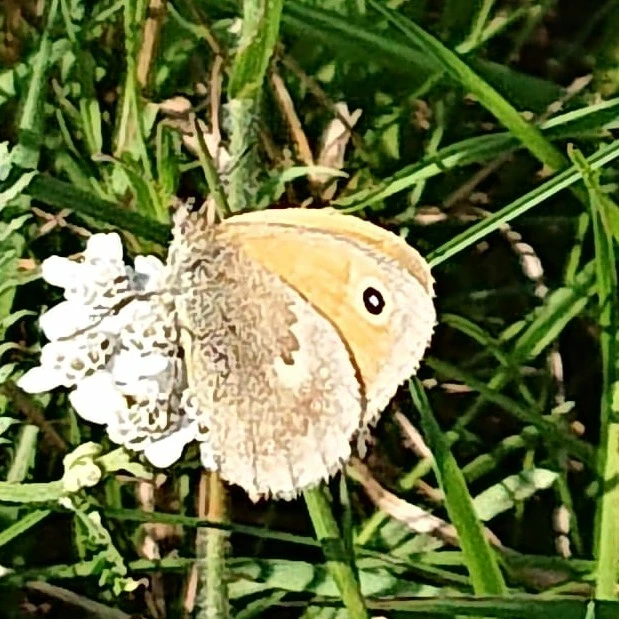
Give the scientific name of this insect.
Coenonympha pamphilus
